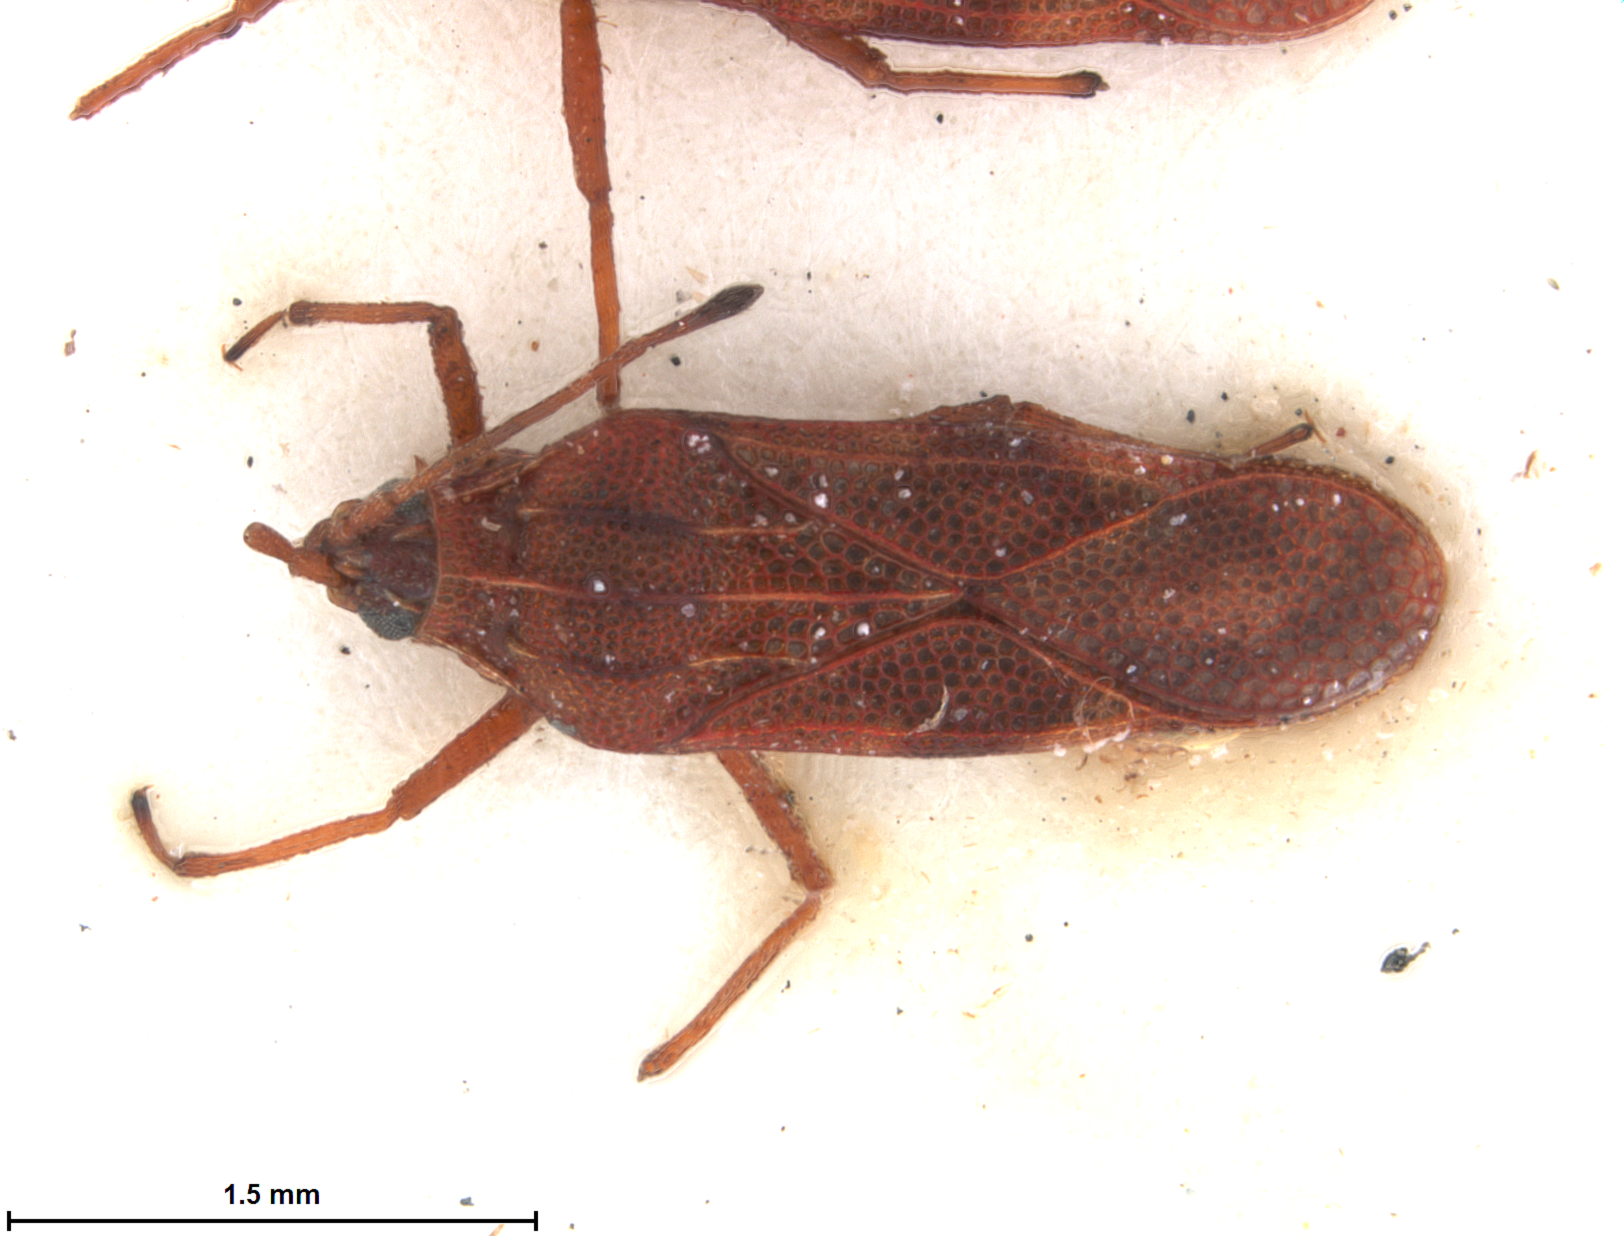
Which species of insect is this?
Nethersia haplotes
